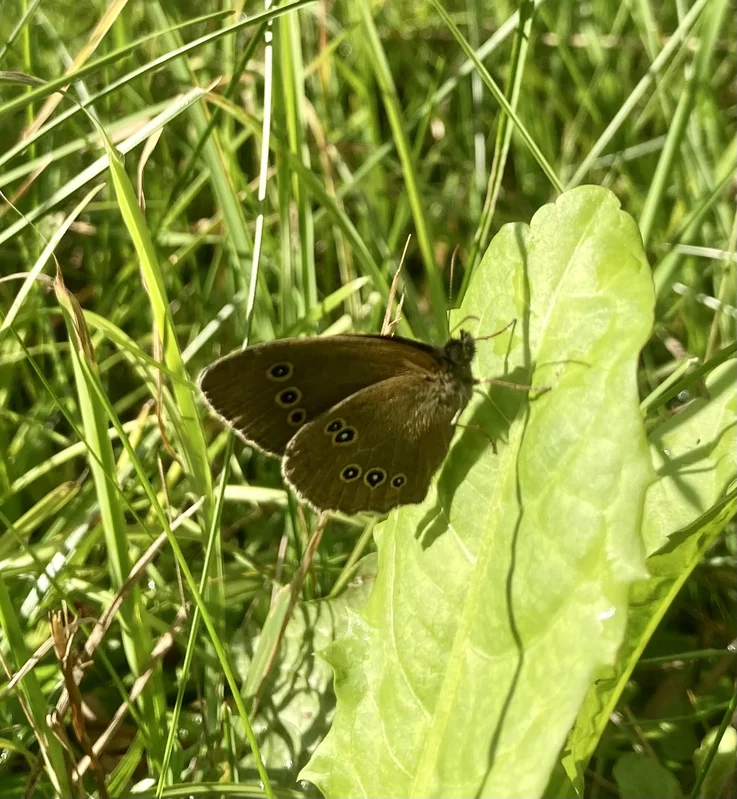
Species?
Aphantopus hyperantus
